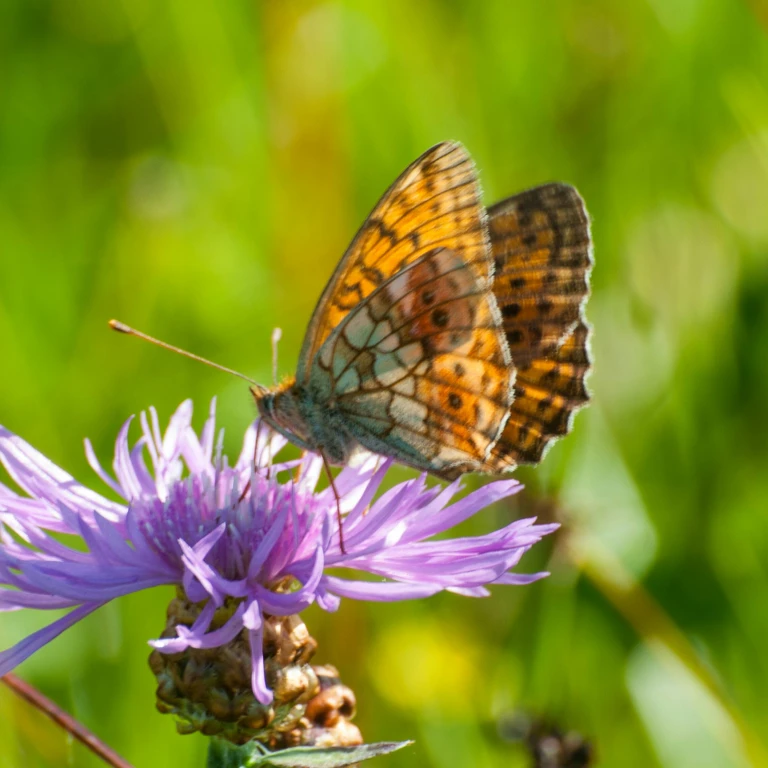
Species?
Brenthis ino
